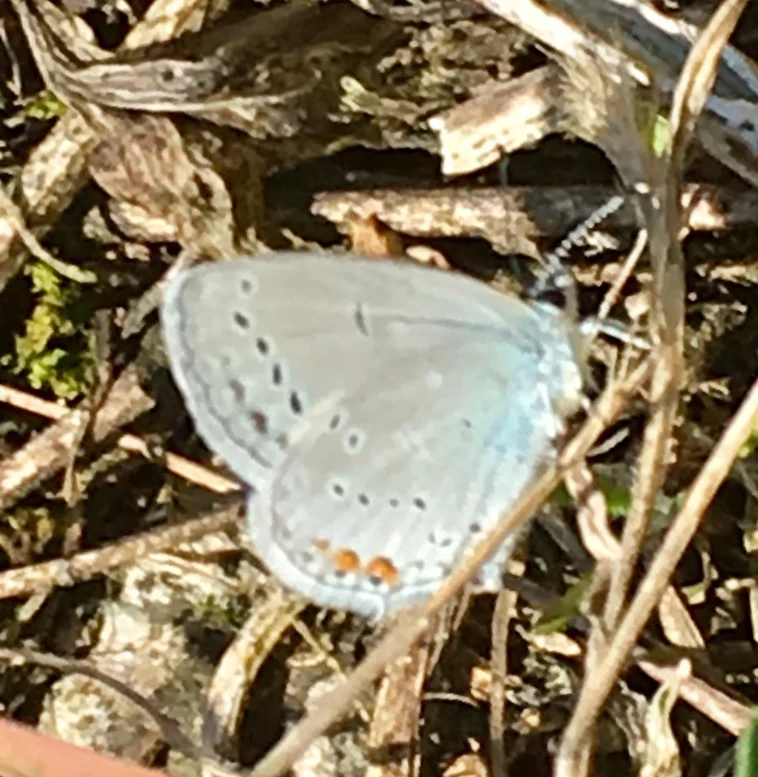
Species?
Cupido argiades (also Elkalyce argiades)
